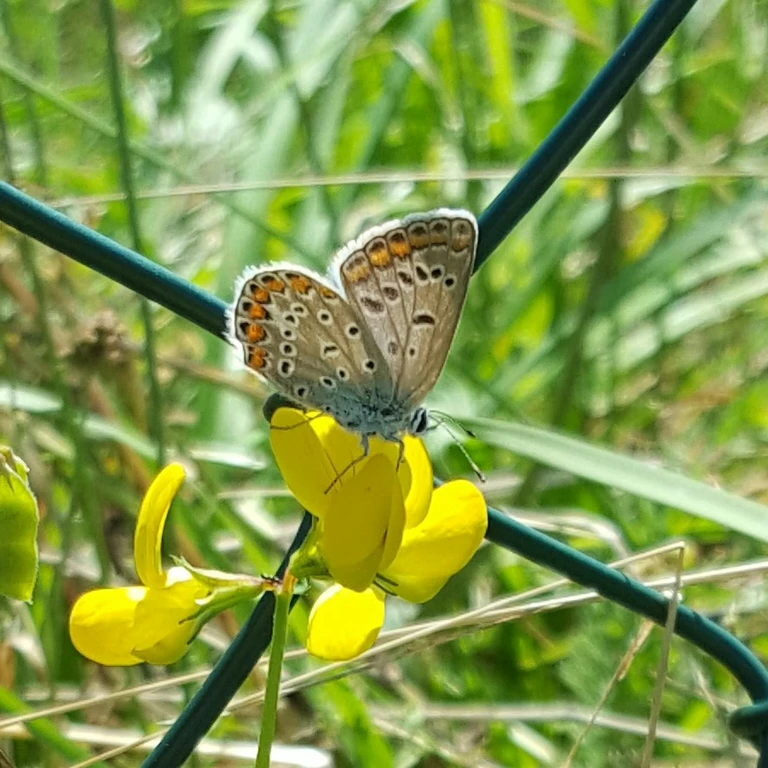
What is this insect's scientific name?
Polyommatus icarus
